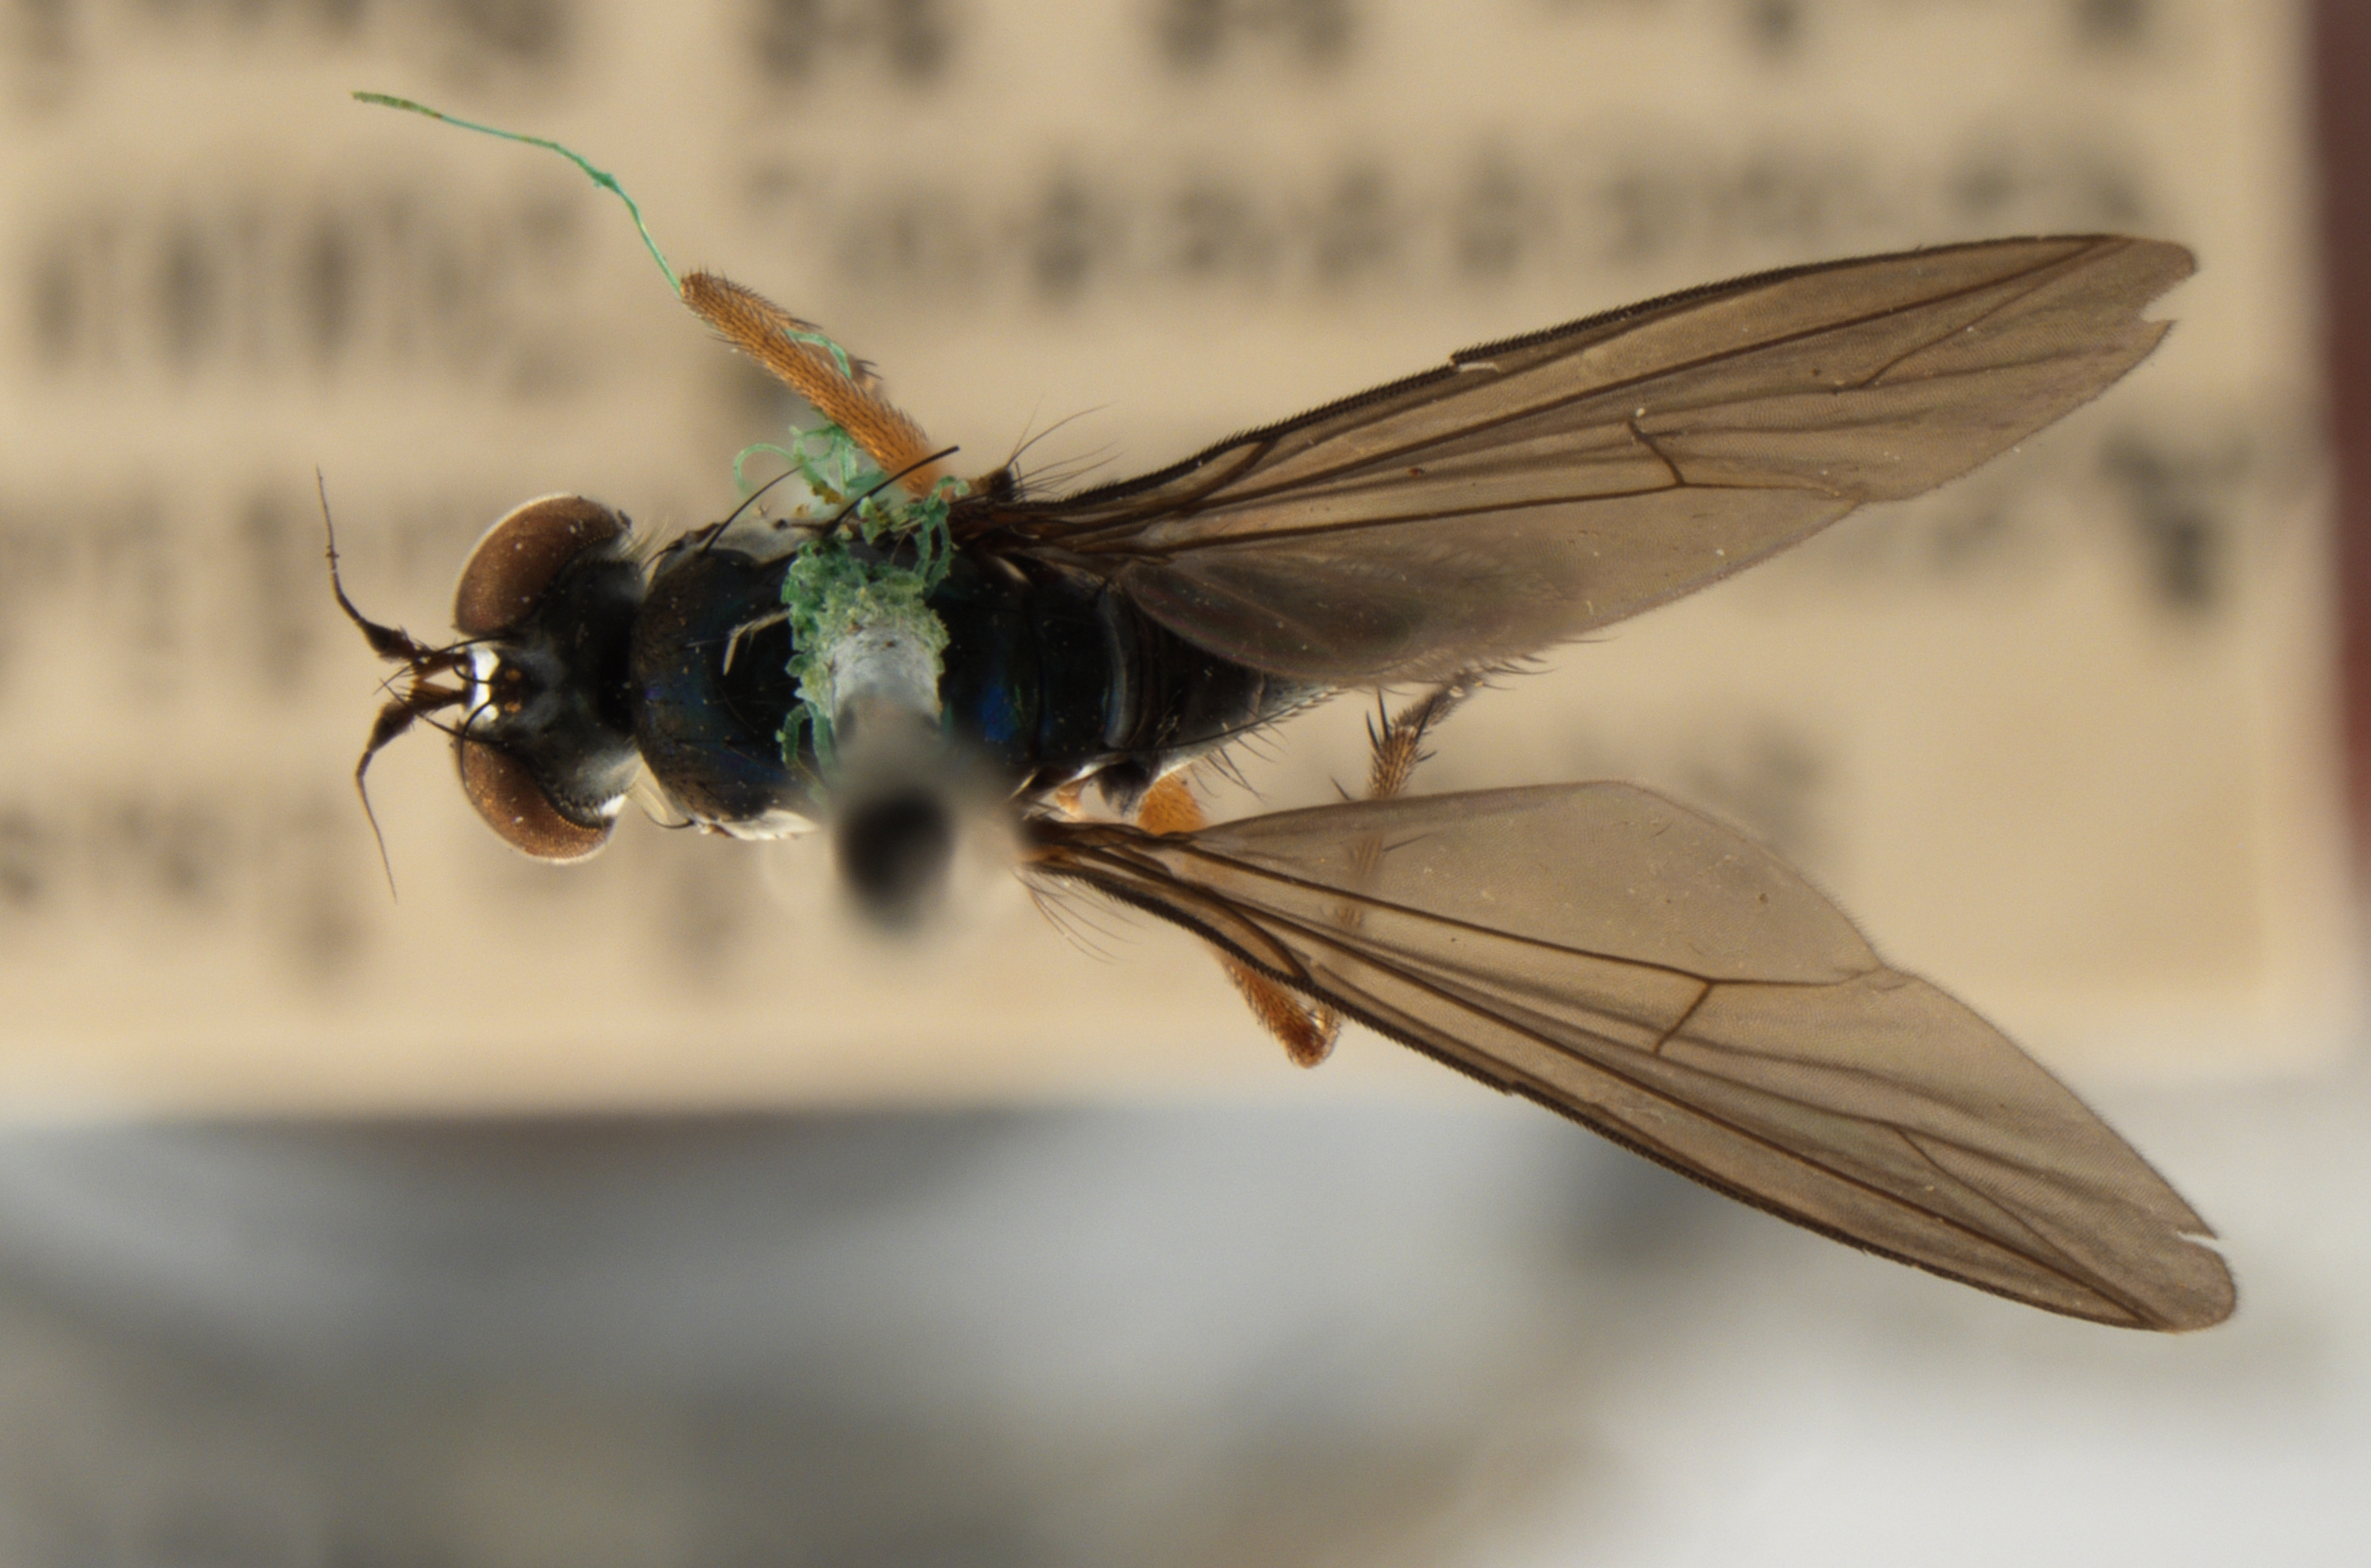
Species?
Polymedon nimius
